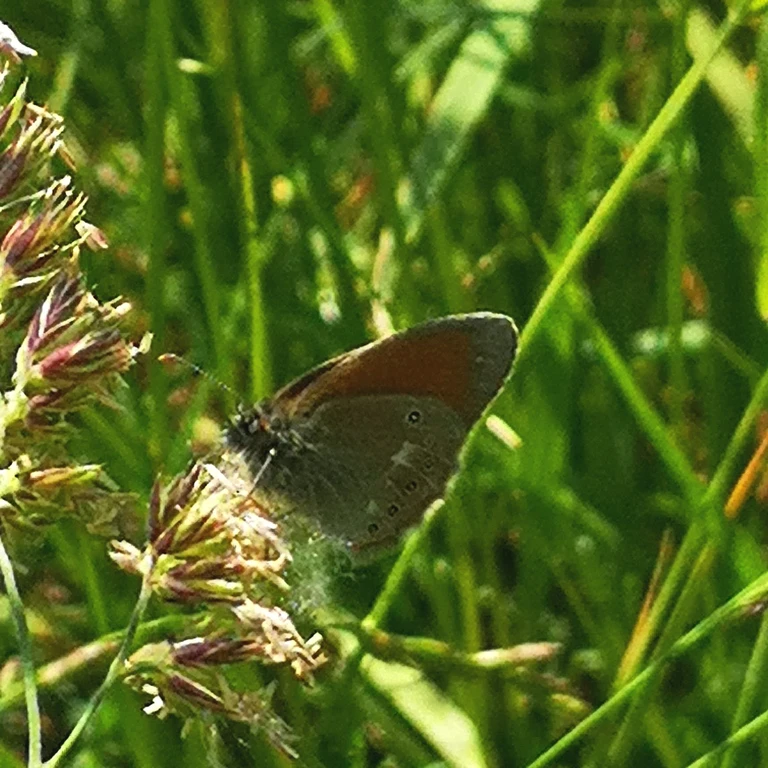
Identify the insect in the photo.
Coenonympha glycerion (also Coenonympha iphis)
